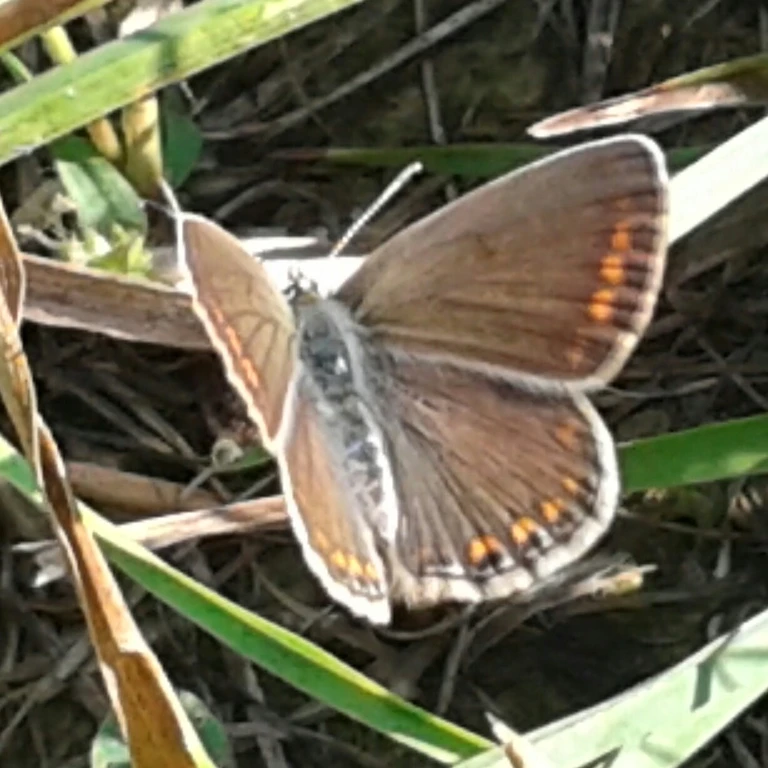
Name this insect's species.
Polyommatus icarus
